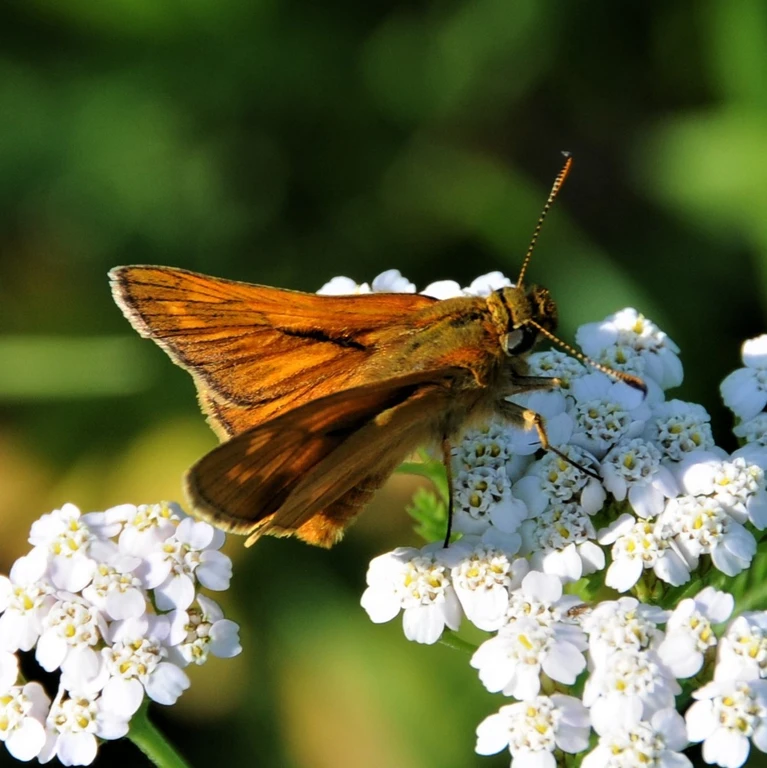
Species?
Ochlodes sylvanus (also Ochlodes venata)
